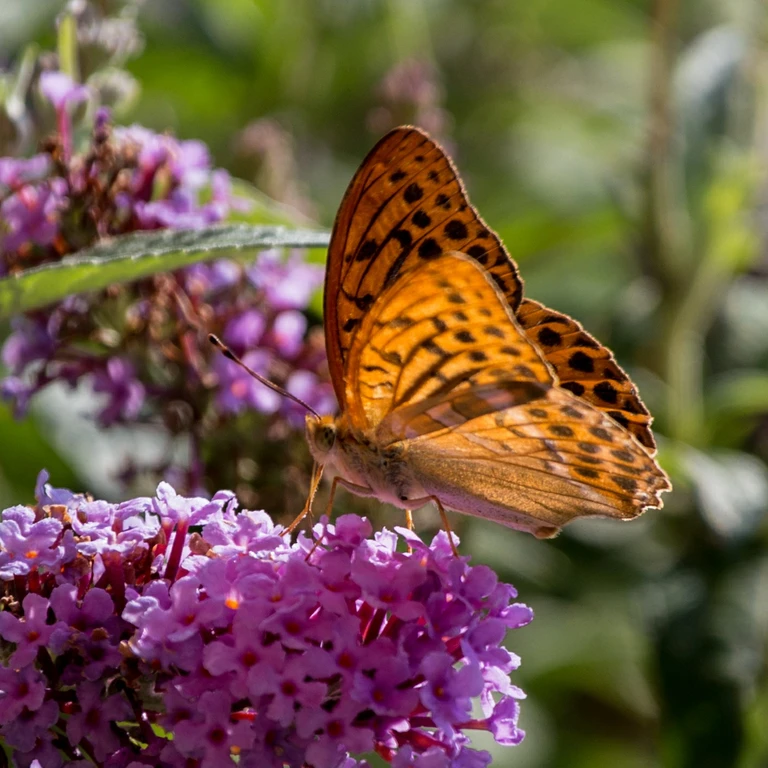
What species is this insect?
Argynnis paphia
